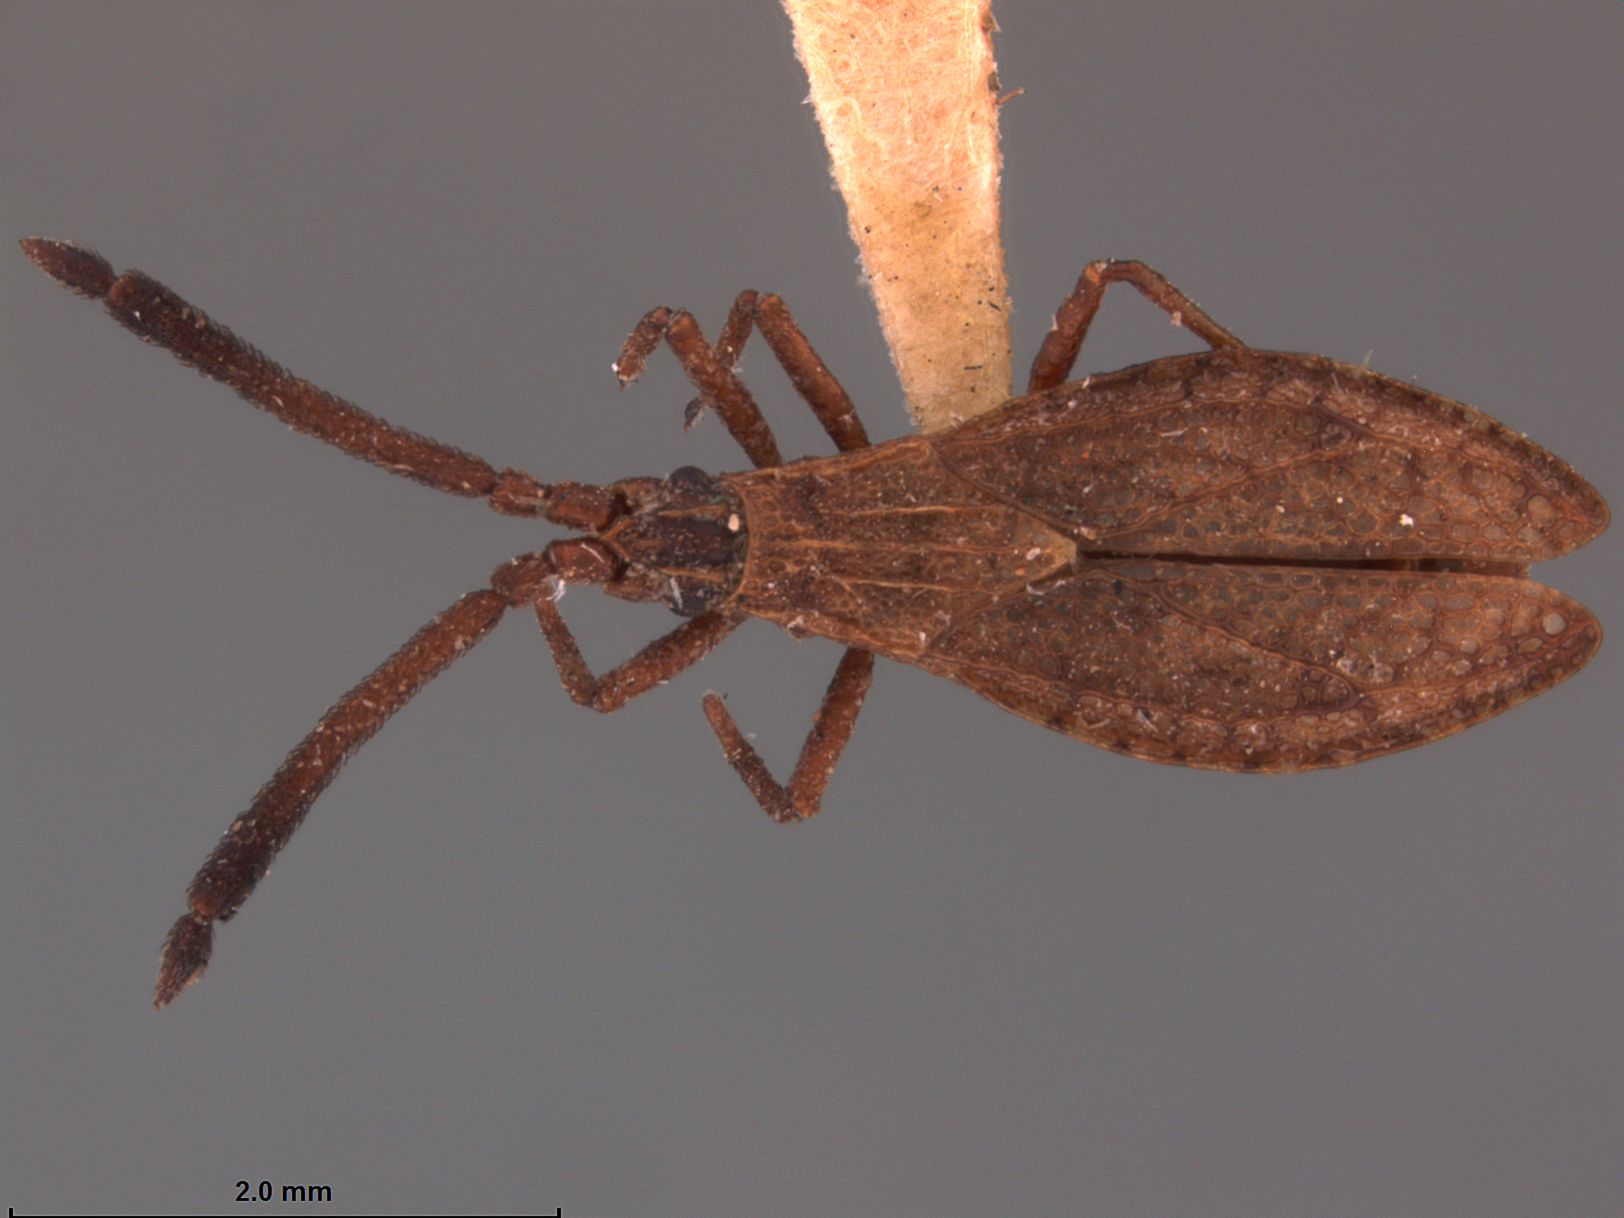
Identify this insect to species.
Melanorhopala duryi
